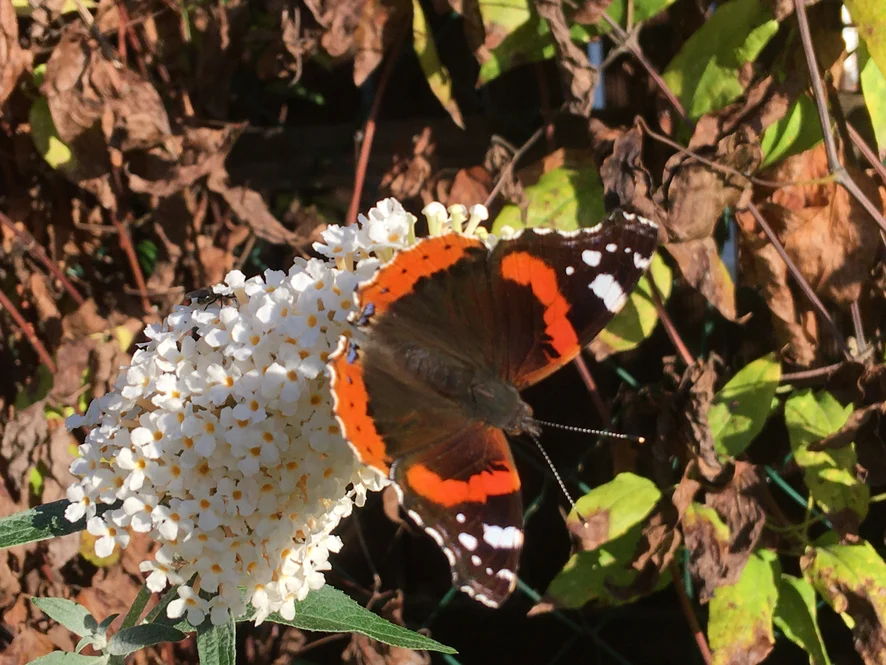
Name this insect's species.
Vanessa atalanta
